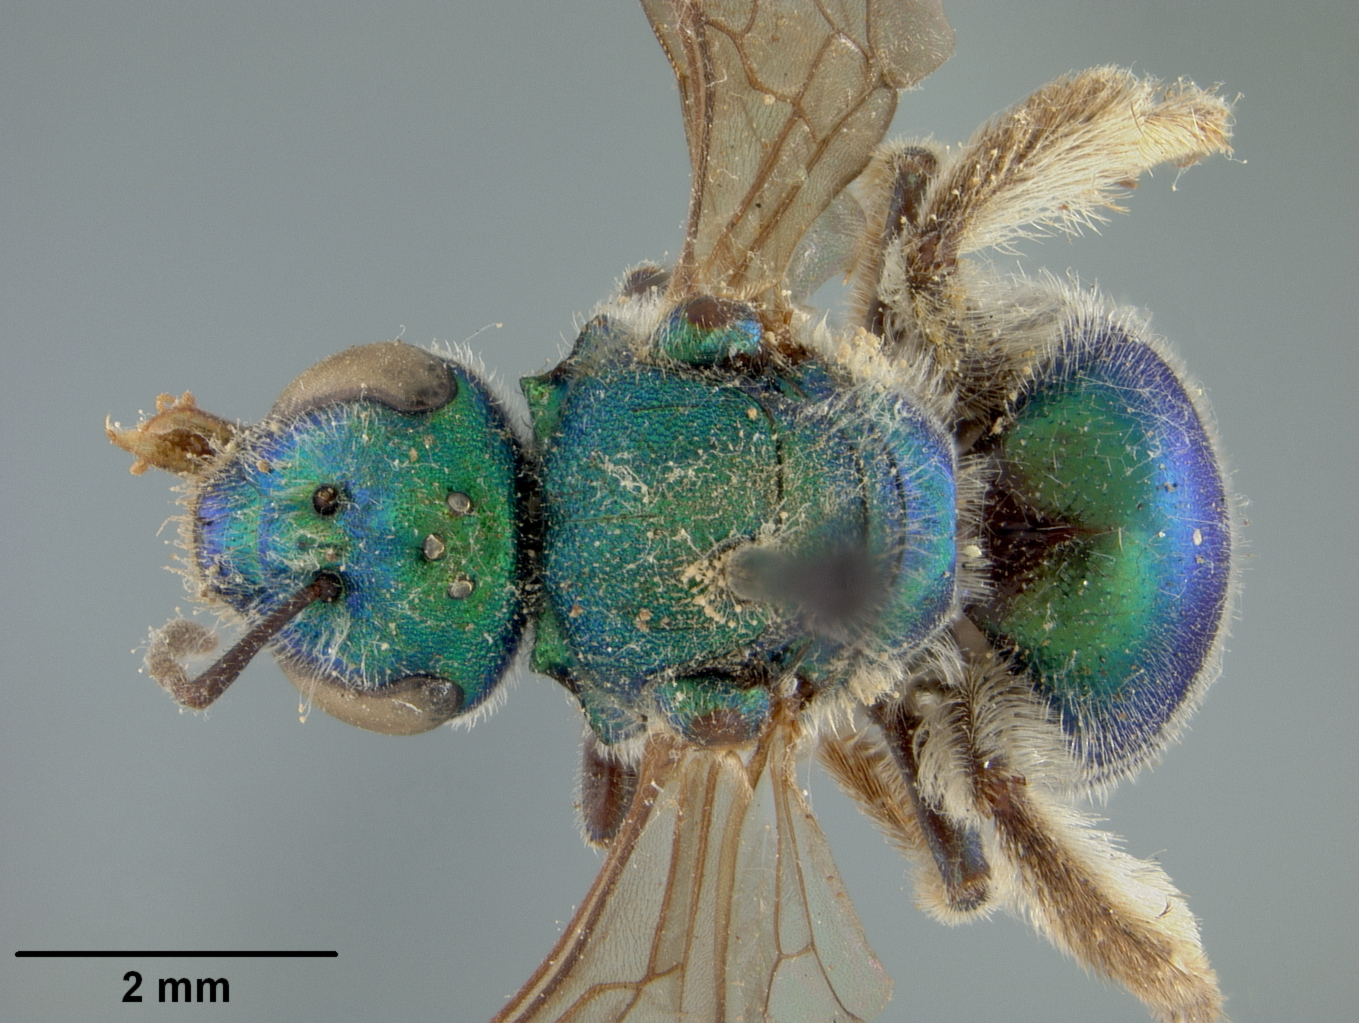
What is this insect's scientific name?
Augochlora sumptuosa
